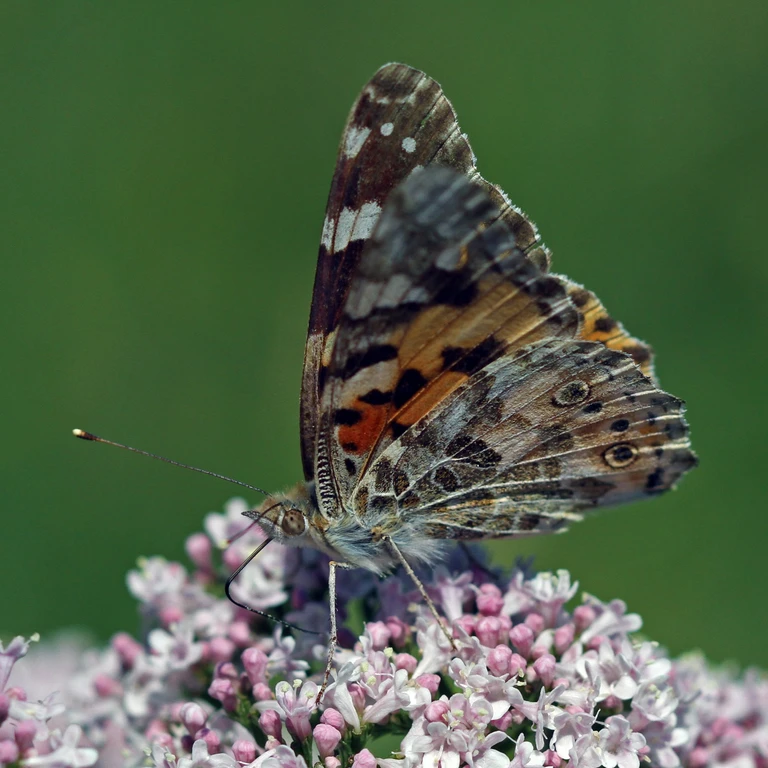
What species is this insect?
Vanessa cardui
